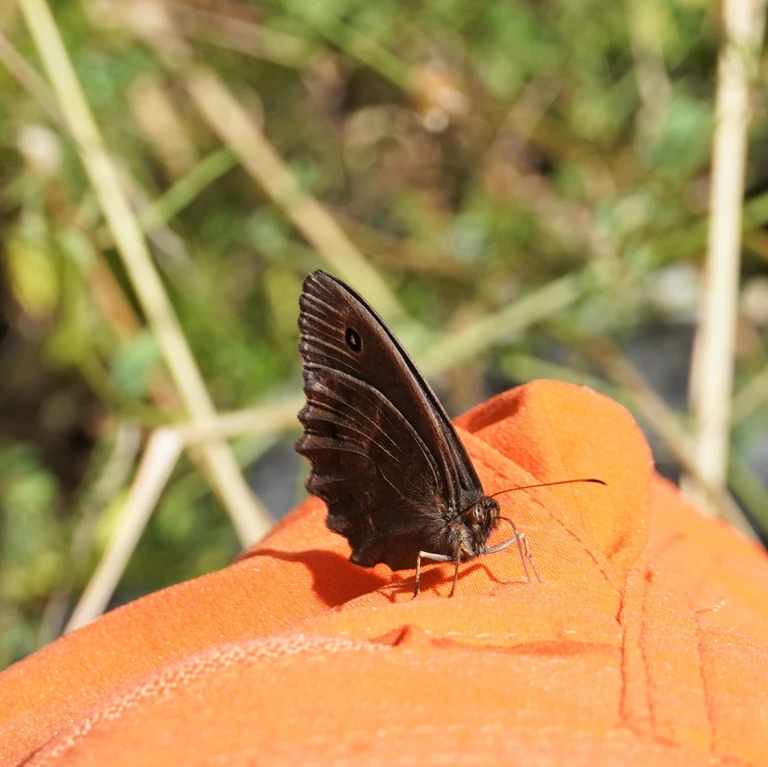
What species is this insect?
Minois dryas
